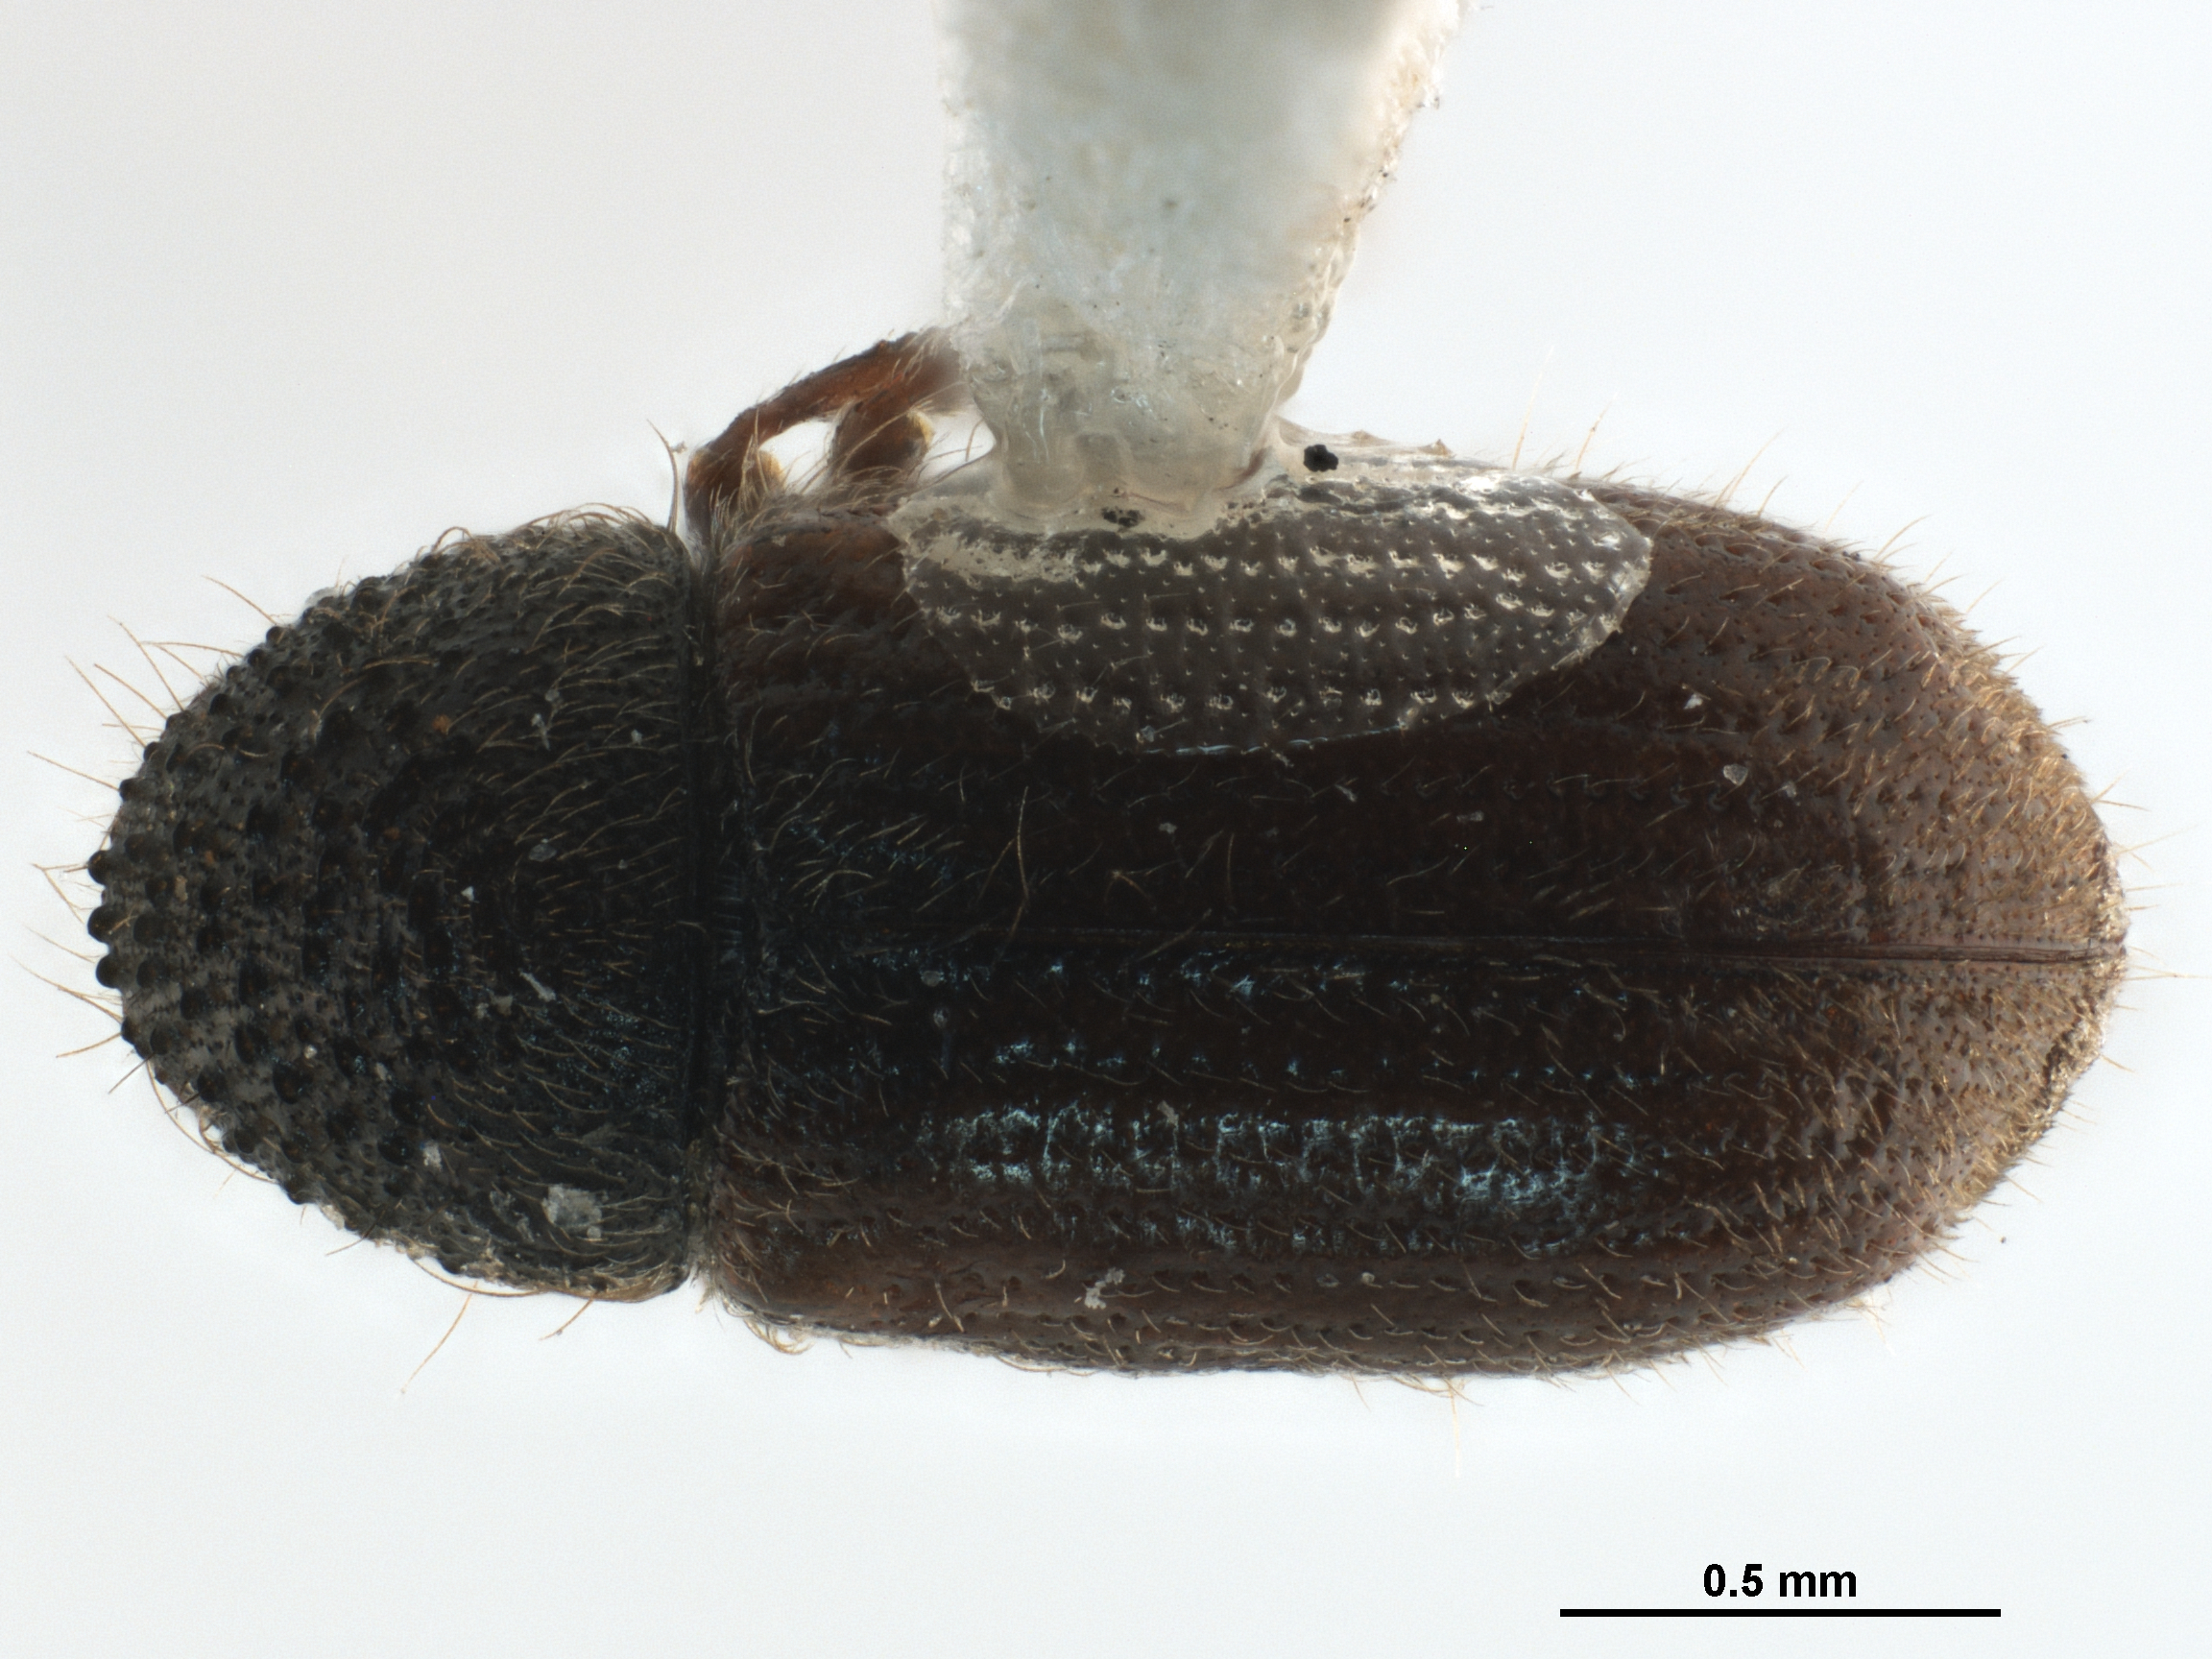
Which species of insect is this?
Cryphalus strohmeyeri
